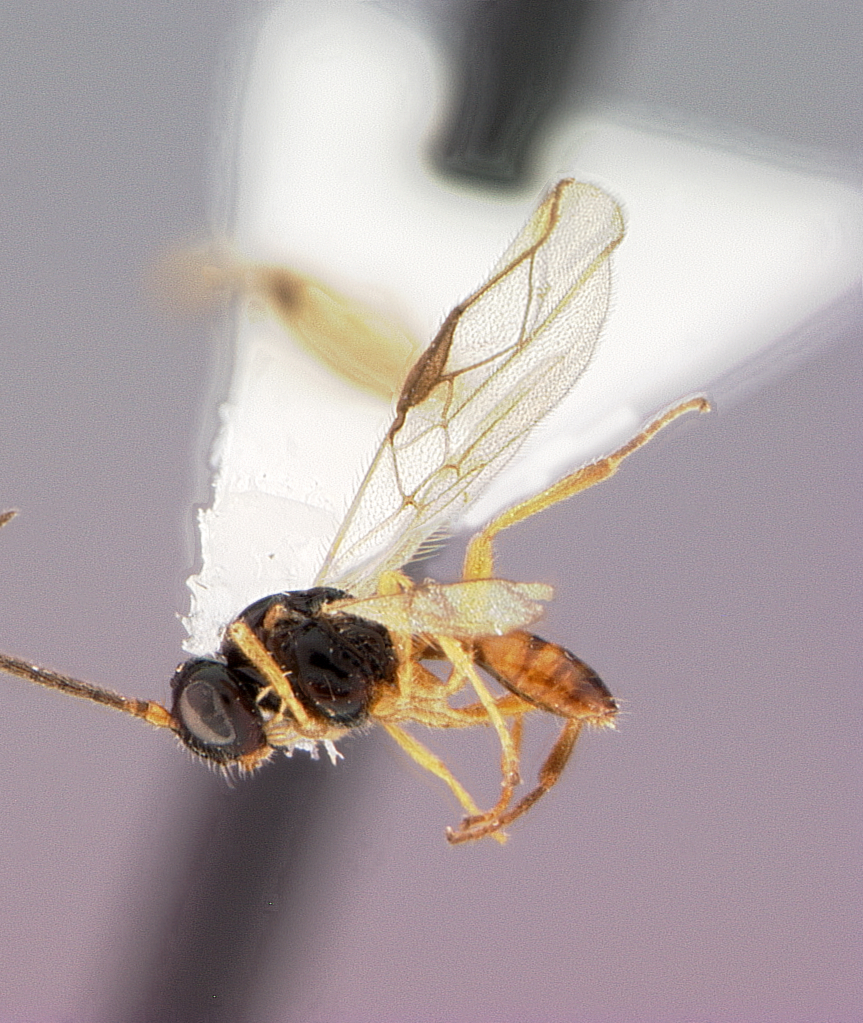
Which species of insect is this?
Opius pyrogaster
